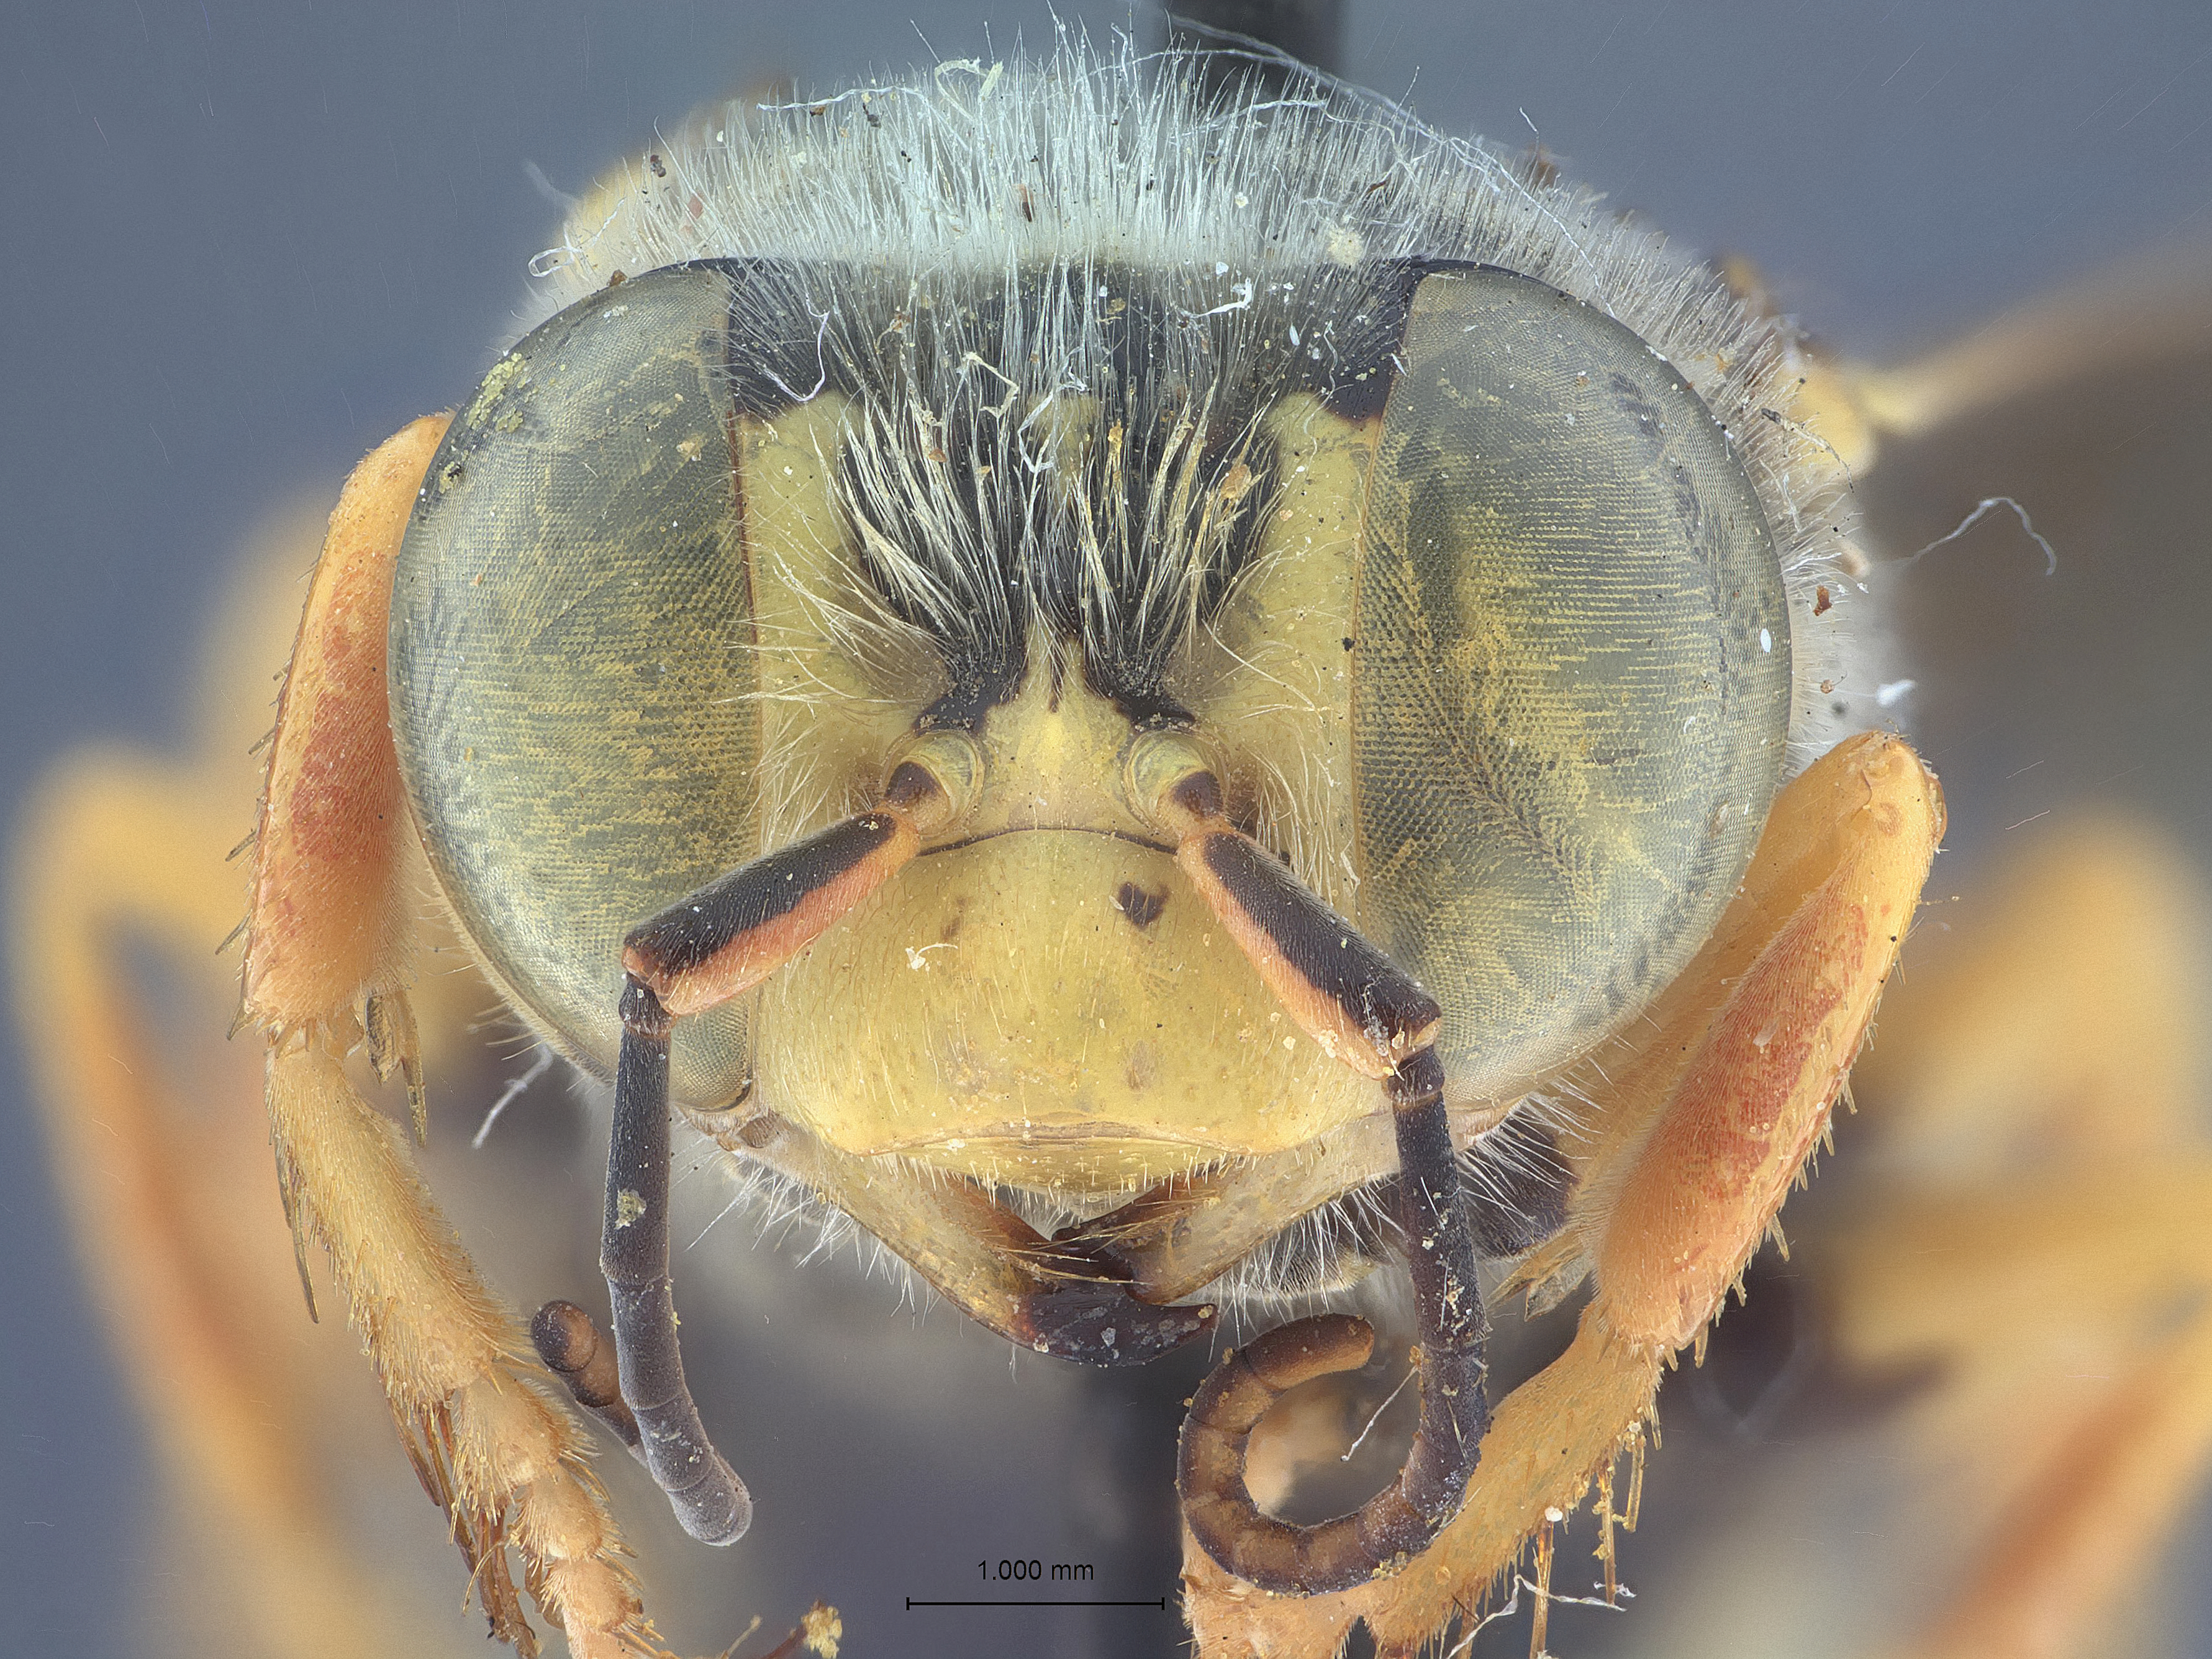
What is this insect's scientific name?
Bembix nubilosa
